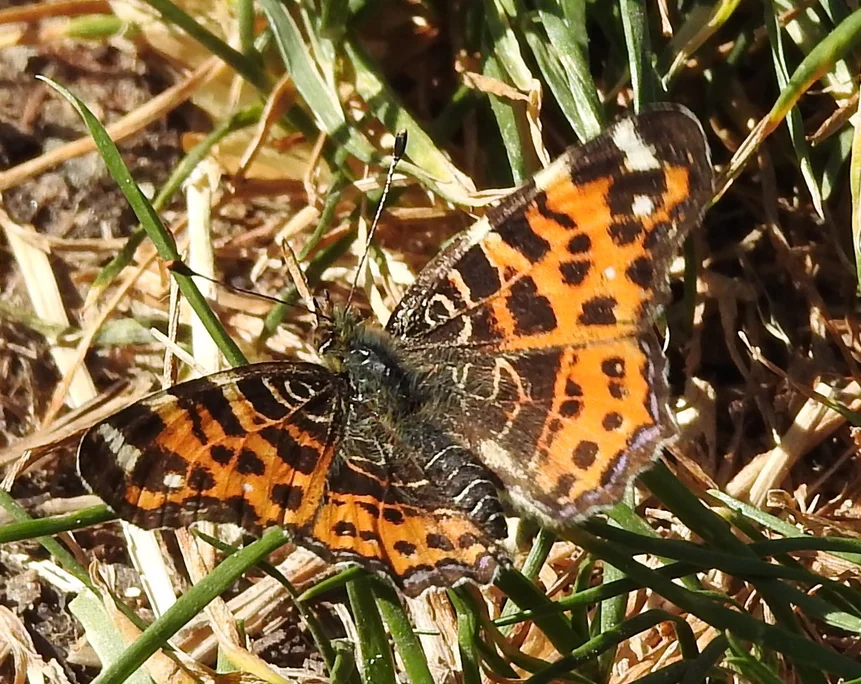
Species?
Araschnia levana
